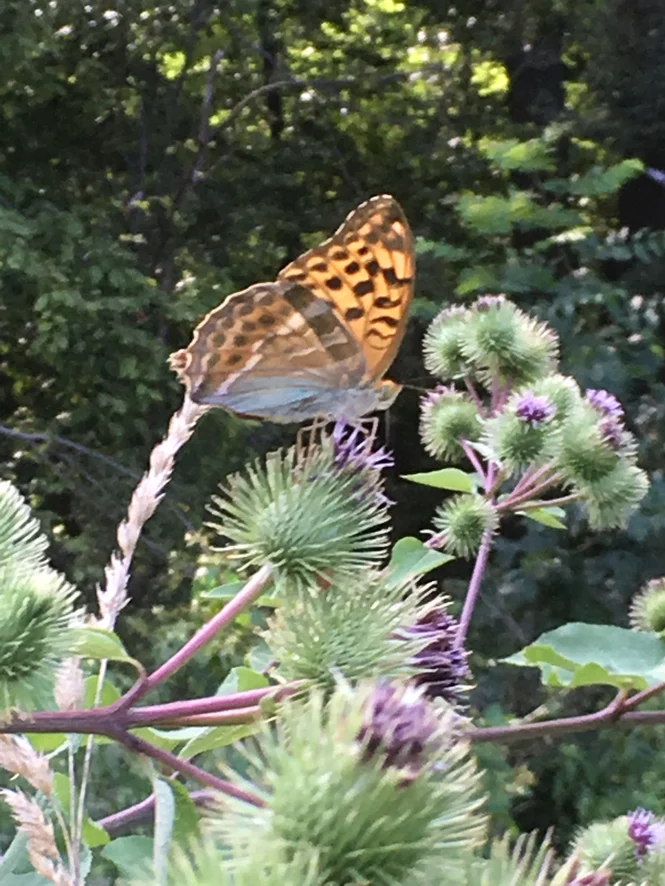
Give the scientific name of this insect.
Argynnis paphia
